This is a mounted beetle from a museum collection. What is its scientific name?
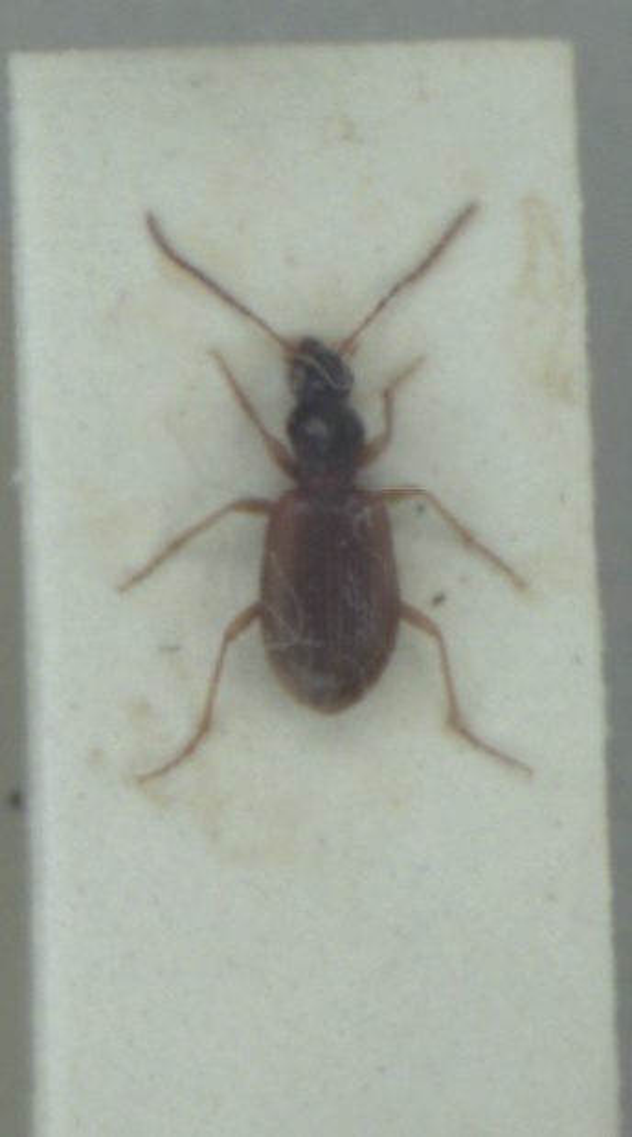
Oxypselaphus obscurus
